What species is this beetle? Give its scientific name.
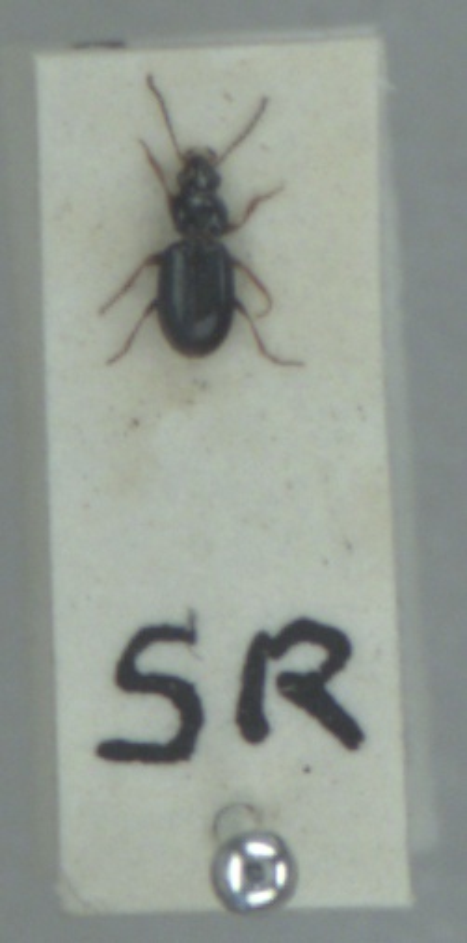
Bembidion obtusum
